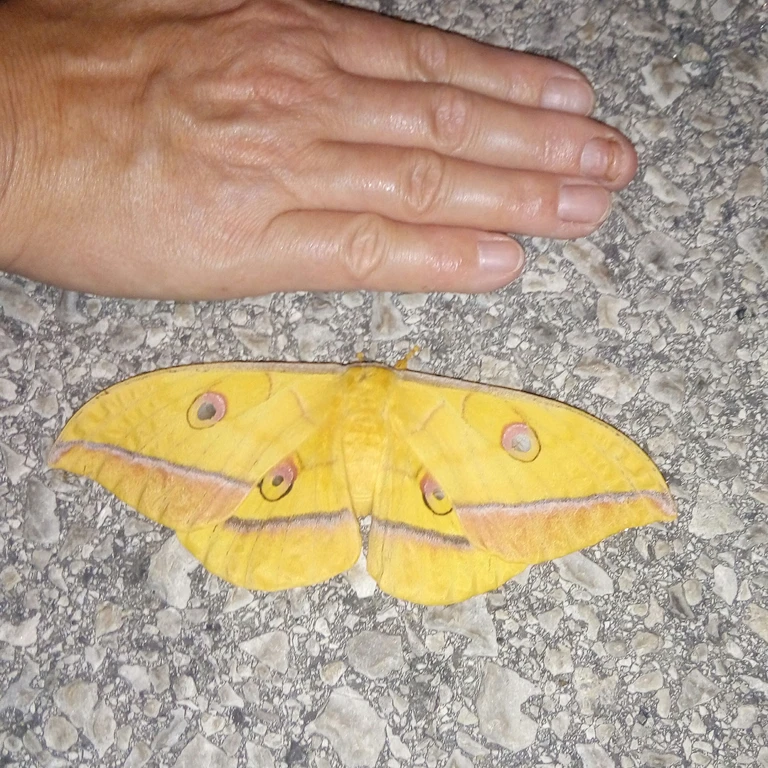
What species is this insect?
Antheraea yamamai
